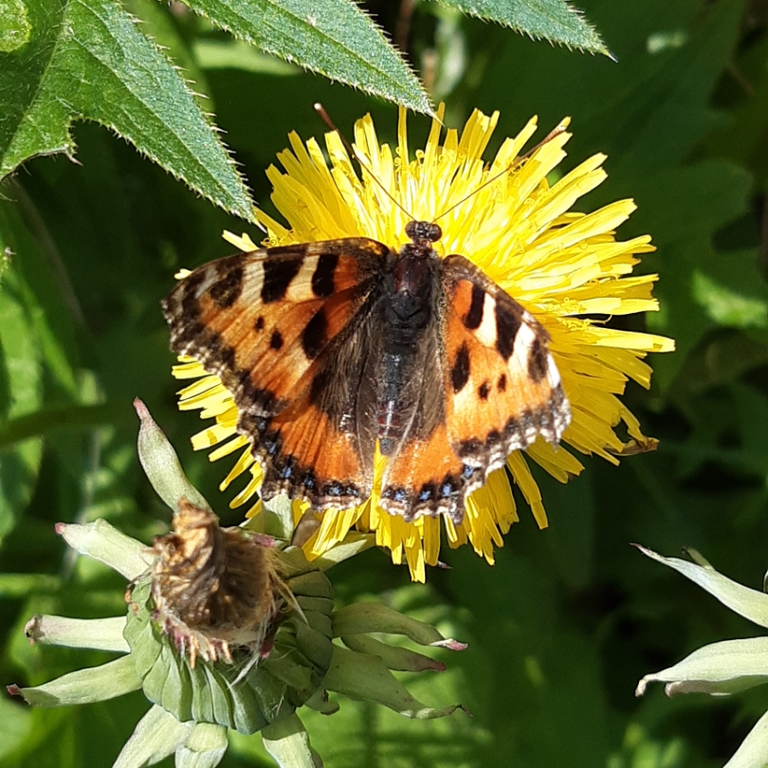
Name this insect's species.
Aglais urticae
